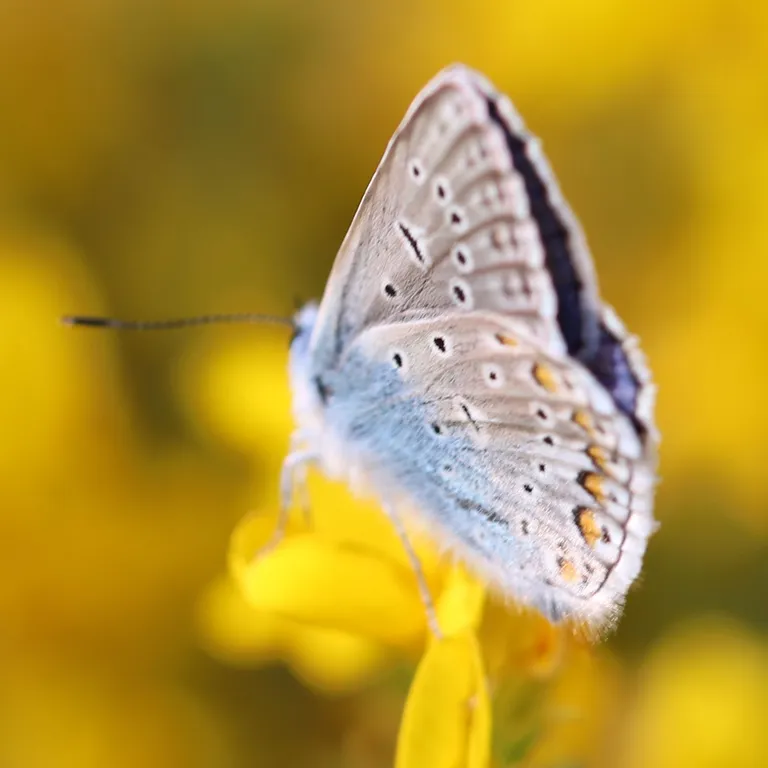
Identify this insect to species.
Polyommatus icarus
